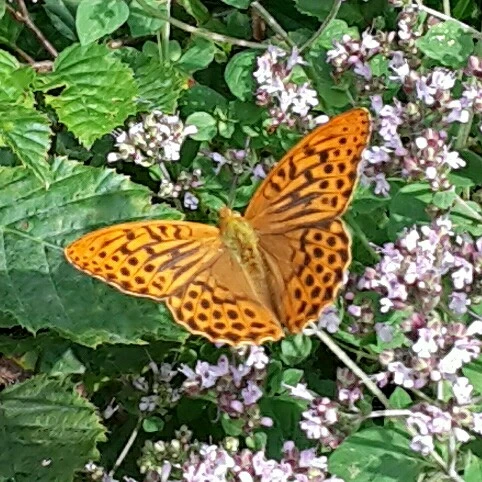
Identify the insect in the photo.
Argynnis paphia
